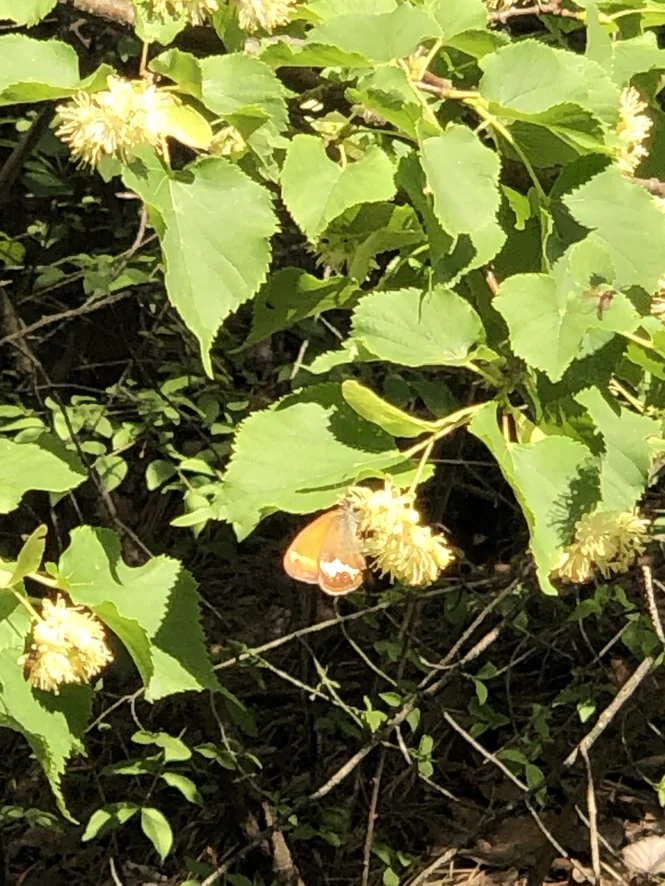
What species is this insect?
Coenonympha arcania
